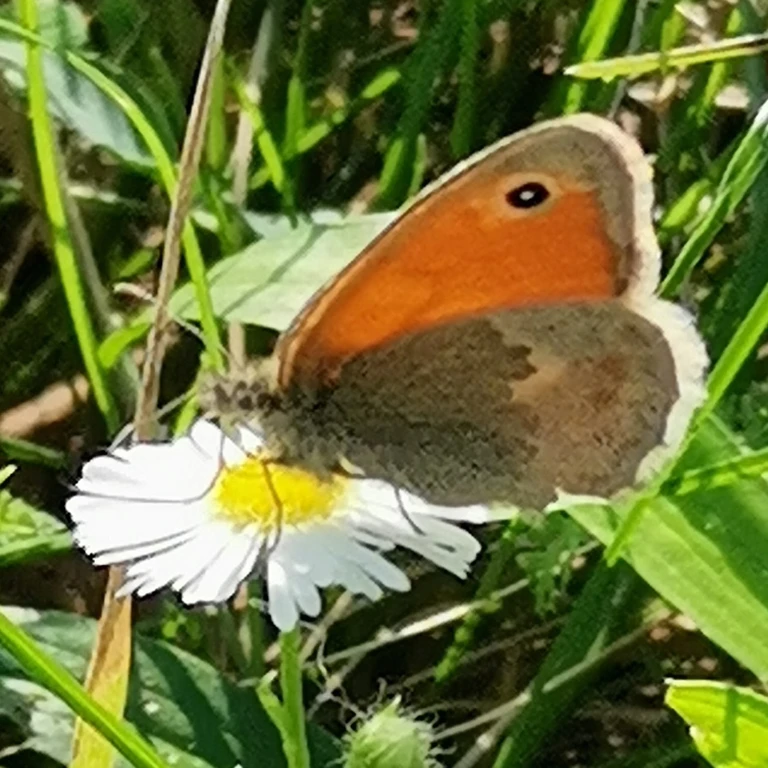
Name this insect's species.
Coenonympha pamphilus
